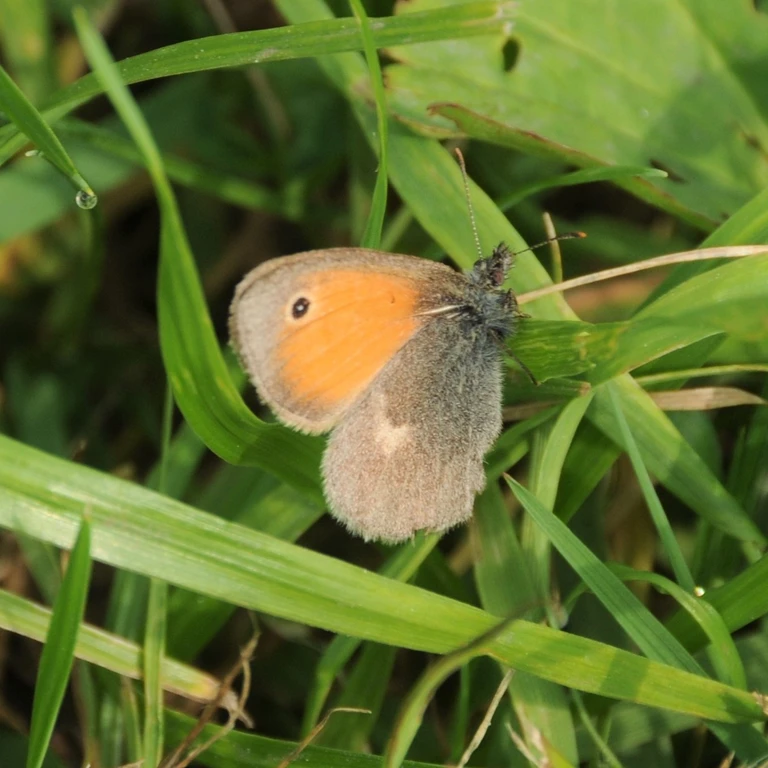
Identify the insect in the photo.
Coenonympha pamphilus
